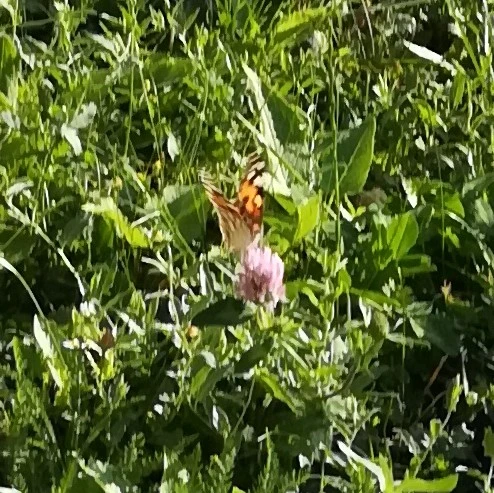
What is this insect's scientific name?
Vanessa cardui
